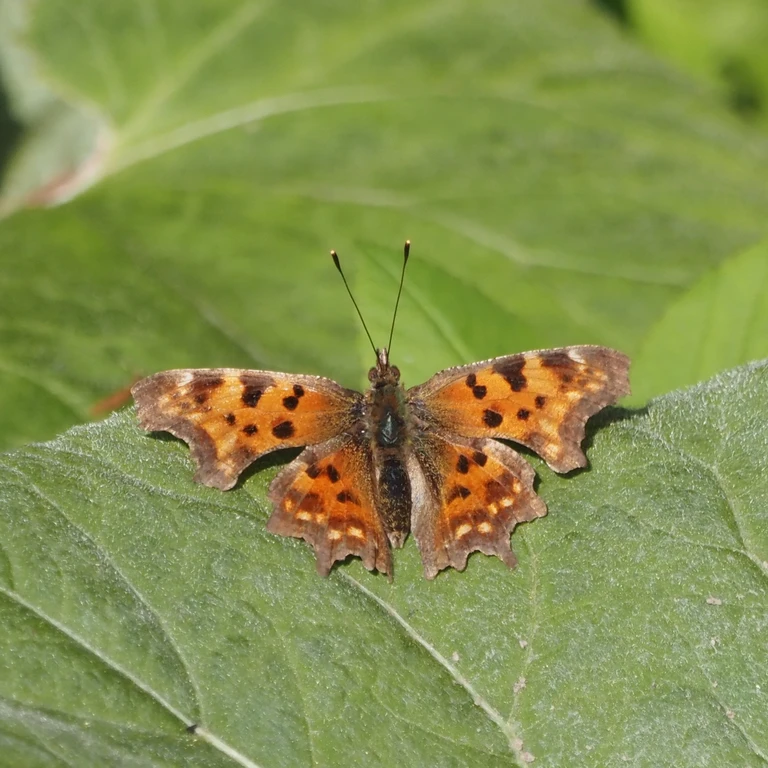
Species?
Polygonia c-album
